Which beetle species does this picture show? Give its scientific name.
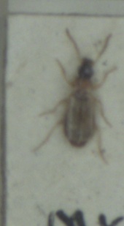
Philorhizus melanocephalus
